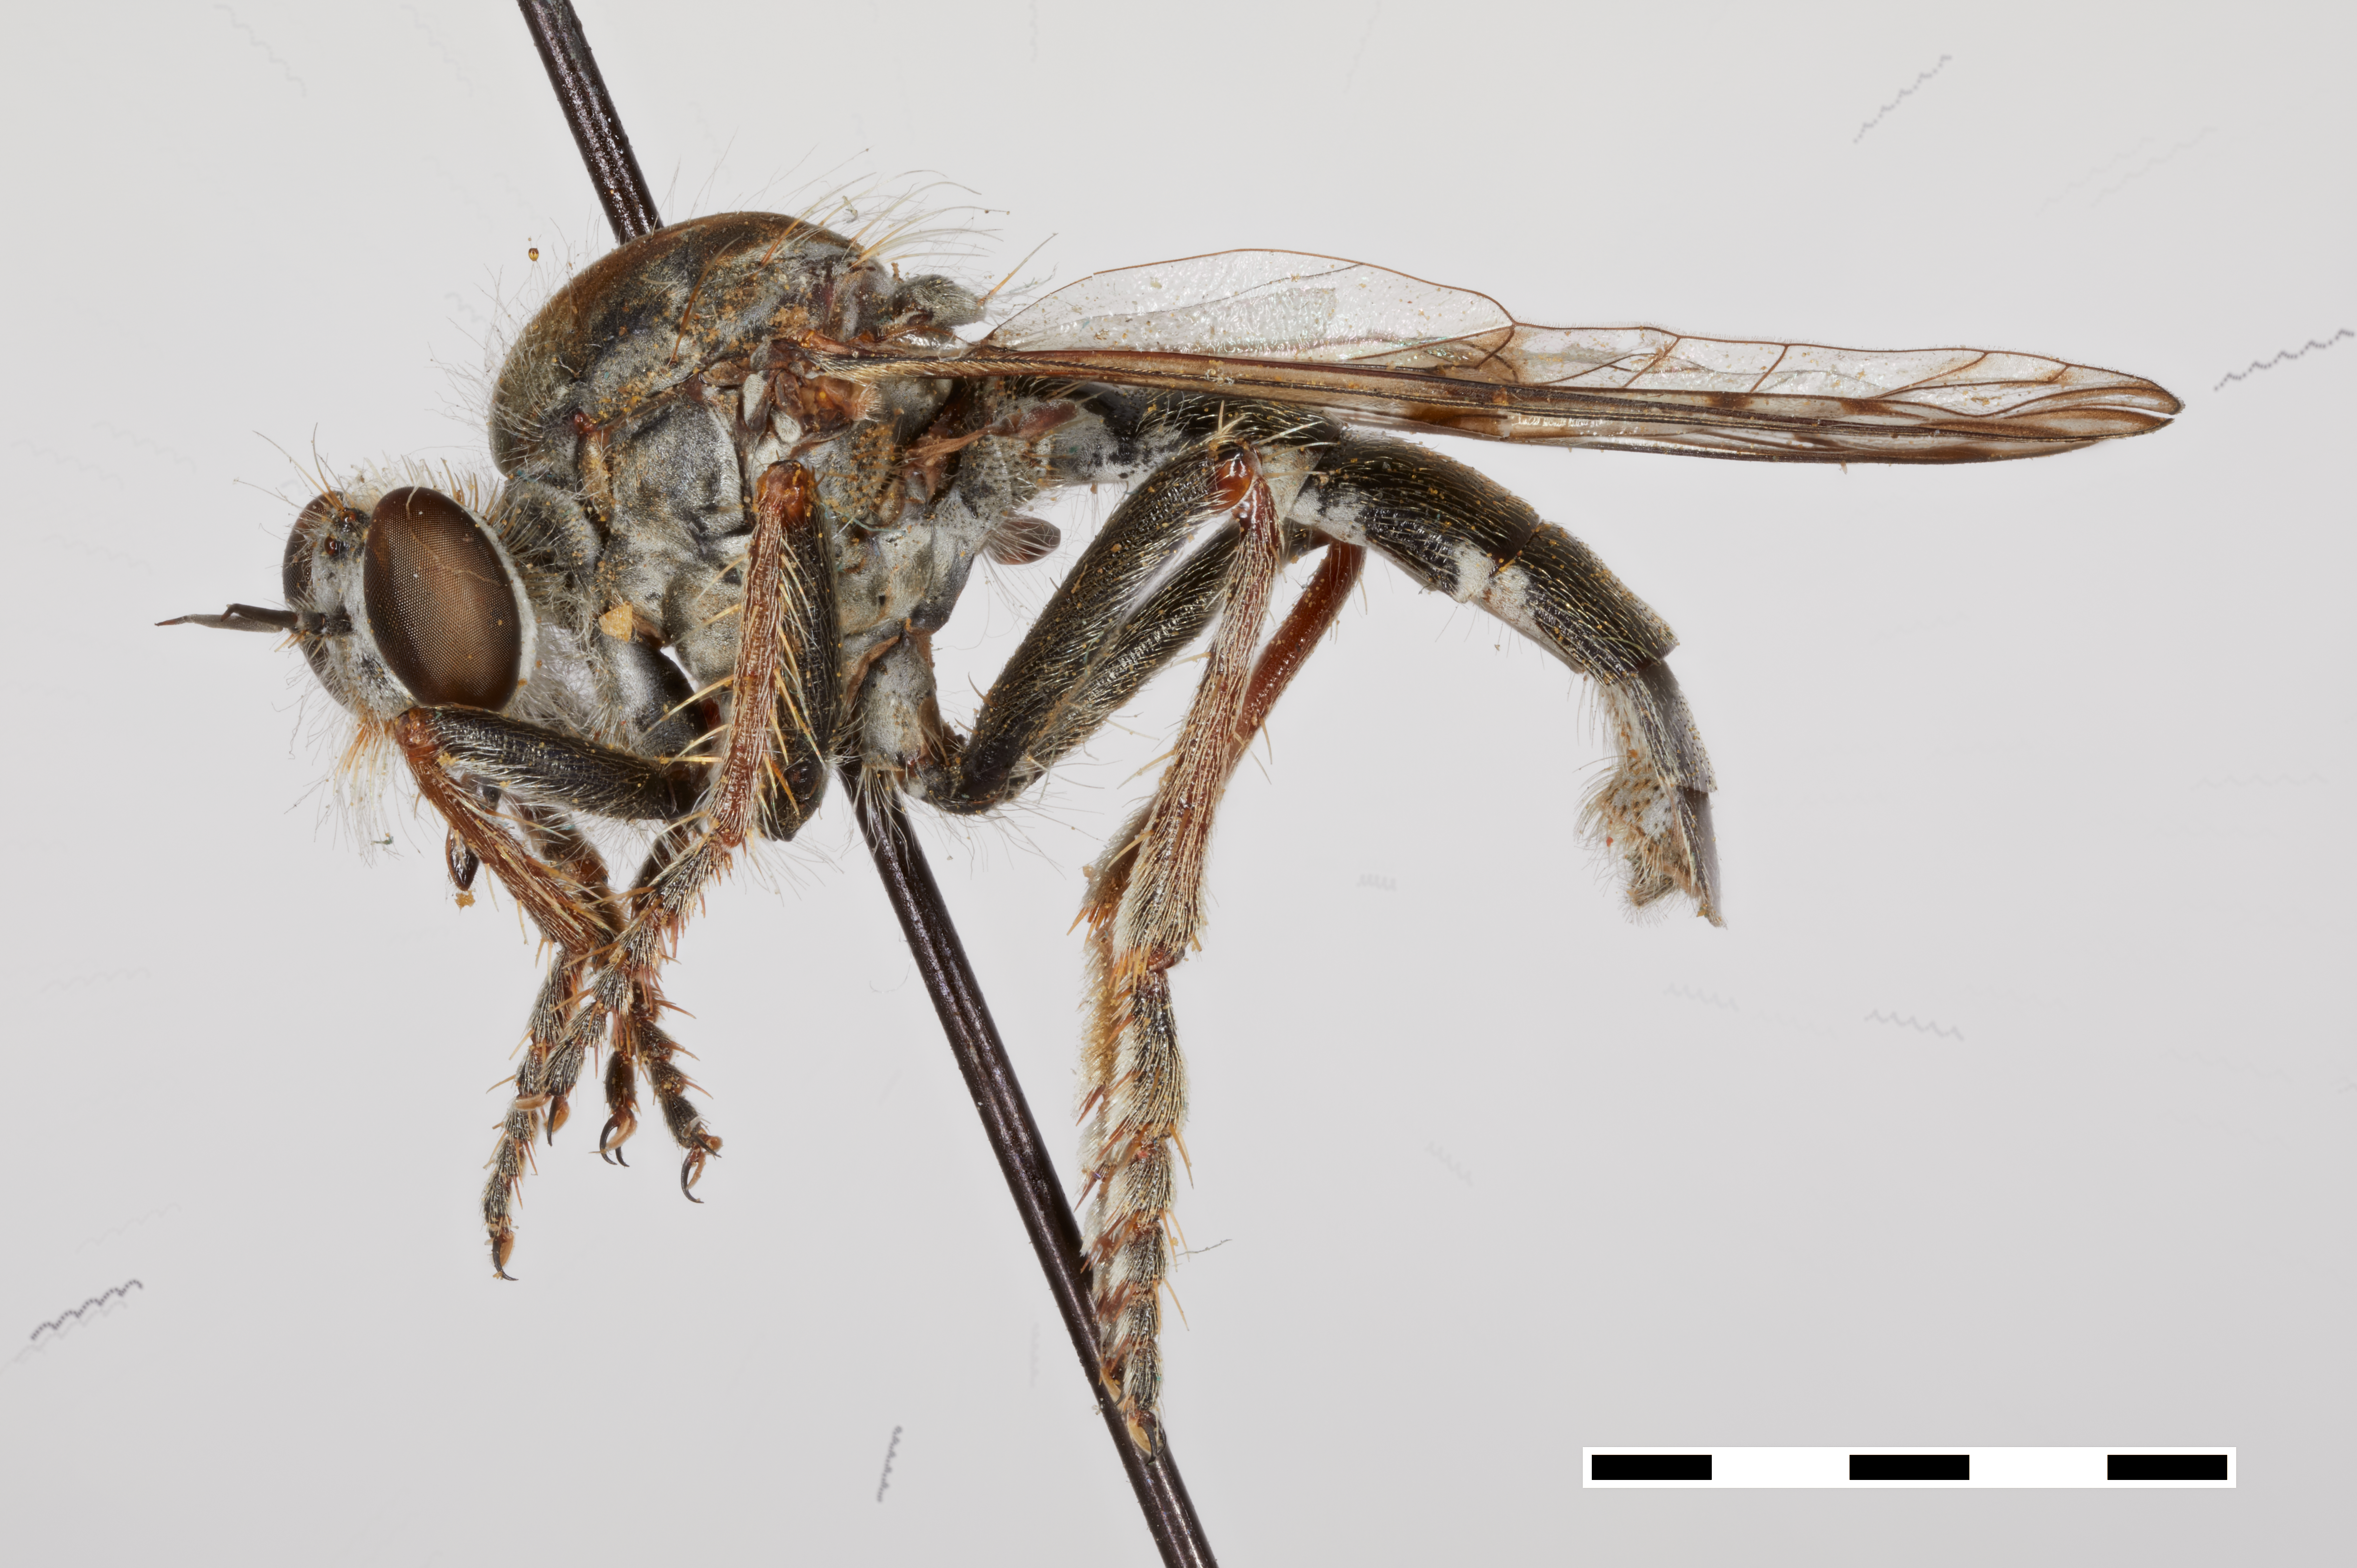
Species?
Nicocles punctipennis
